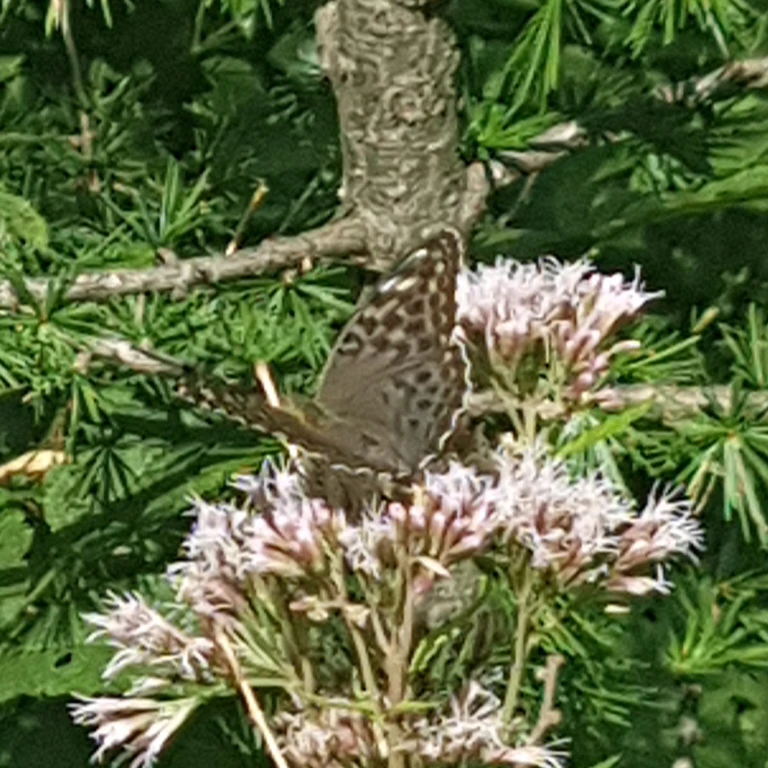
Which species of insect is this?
Argynnis paphia
